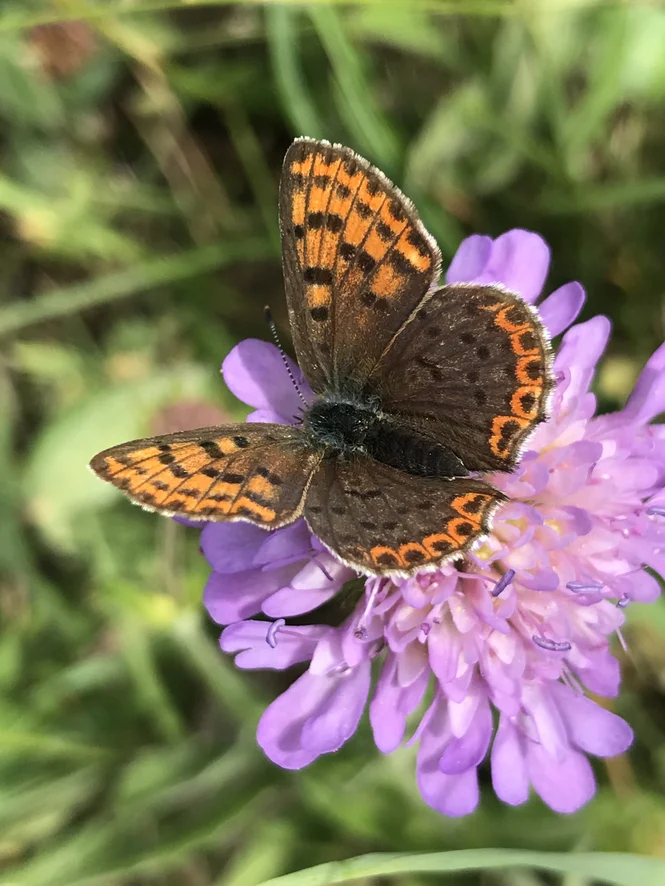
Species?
Lycaena tityrus (also Loweia tityrus)
